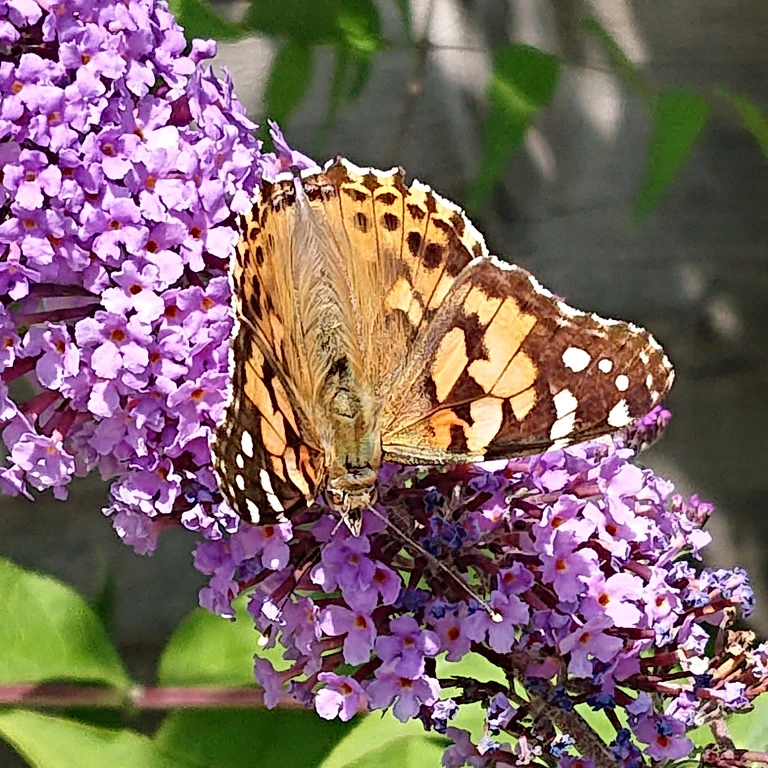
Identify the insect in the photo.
Vanessa cardui
